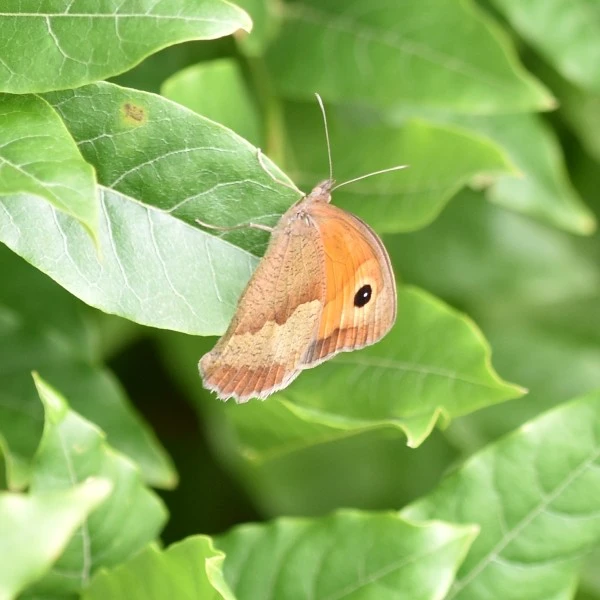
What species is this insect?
Maniola jurtina
